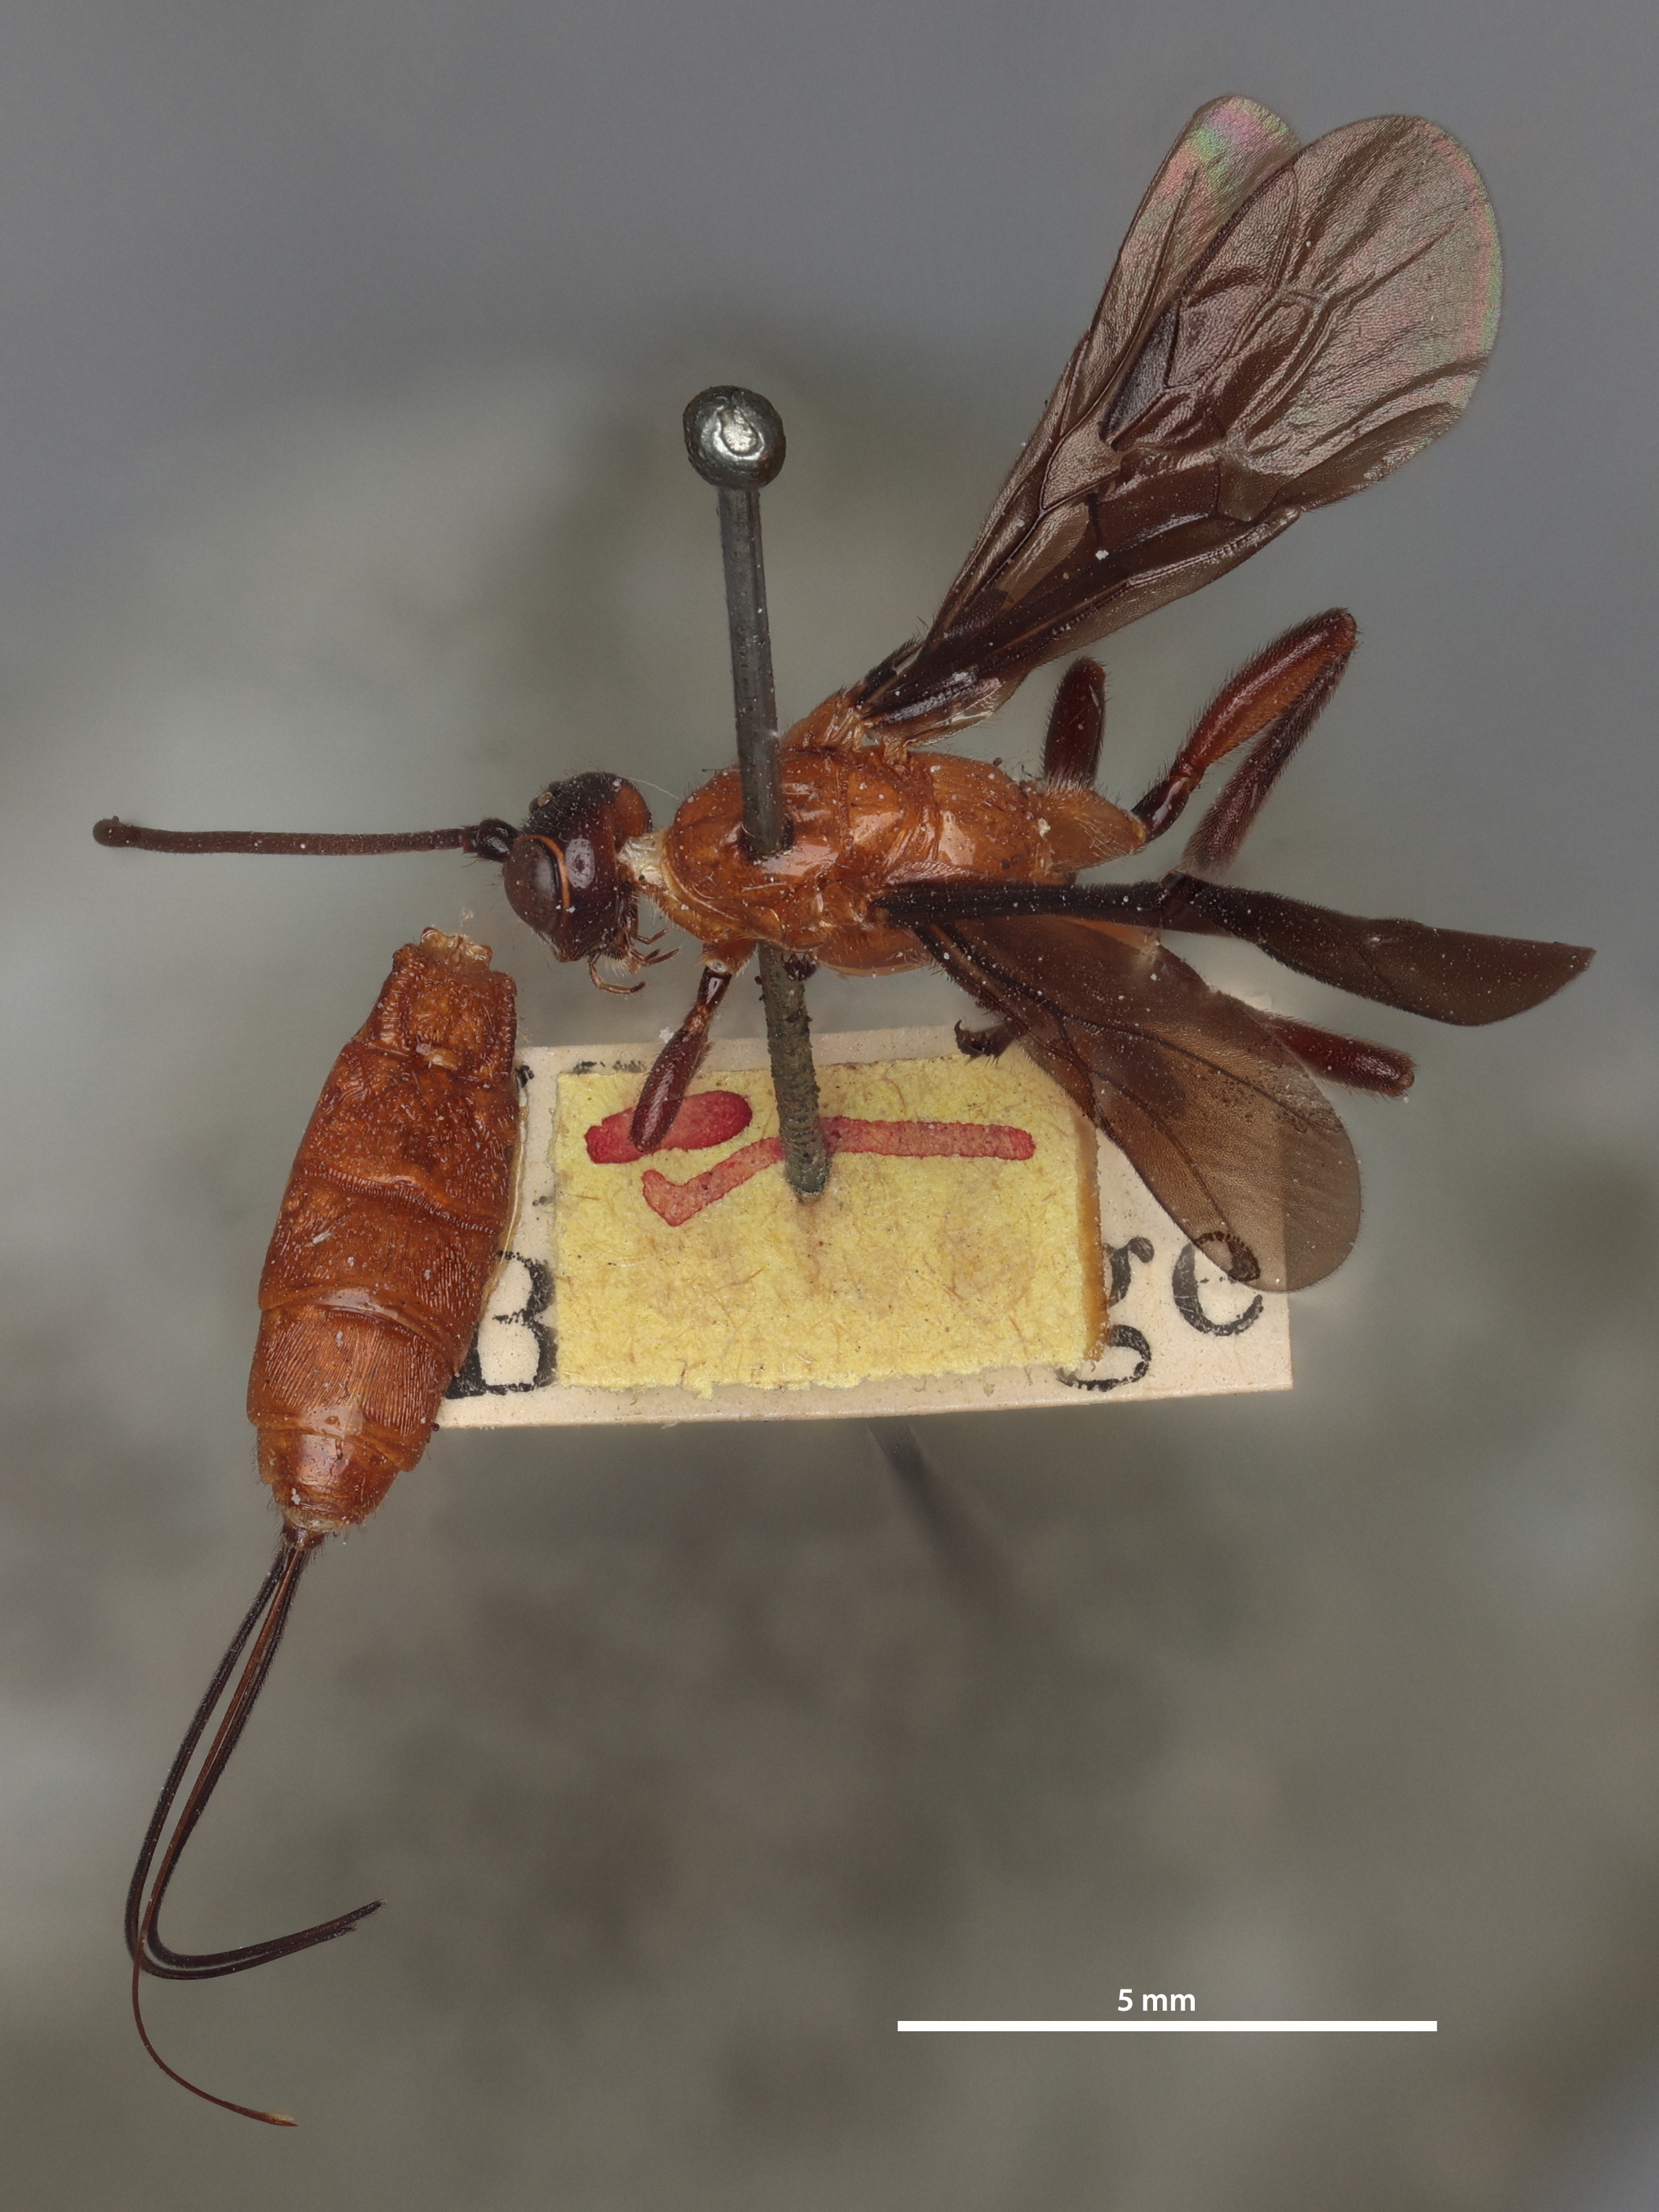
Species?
Bracon belfragei
